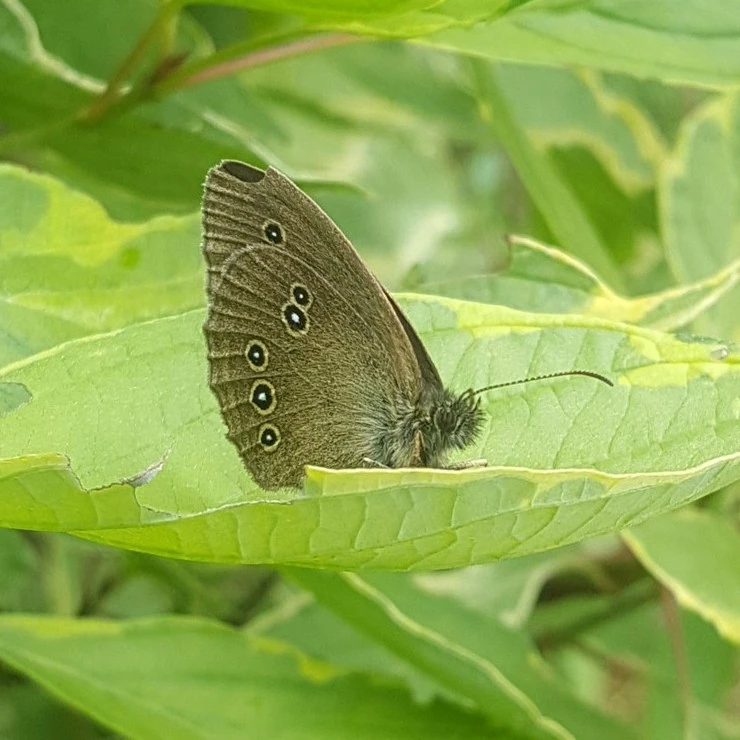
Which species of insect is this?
Aphantopus hyperantus
